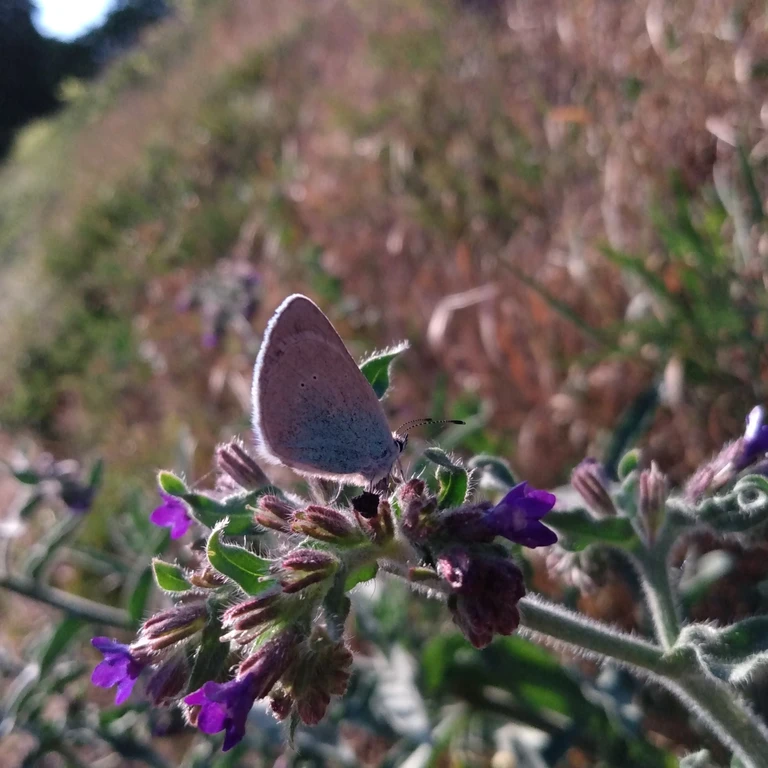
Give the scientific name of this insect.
Glaucopsyche alexis
